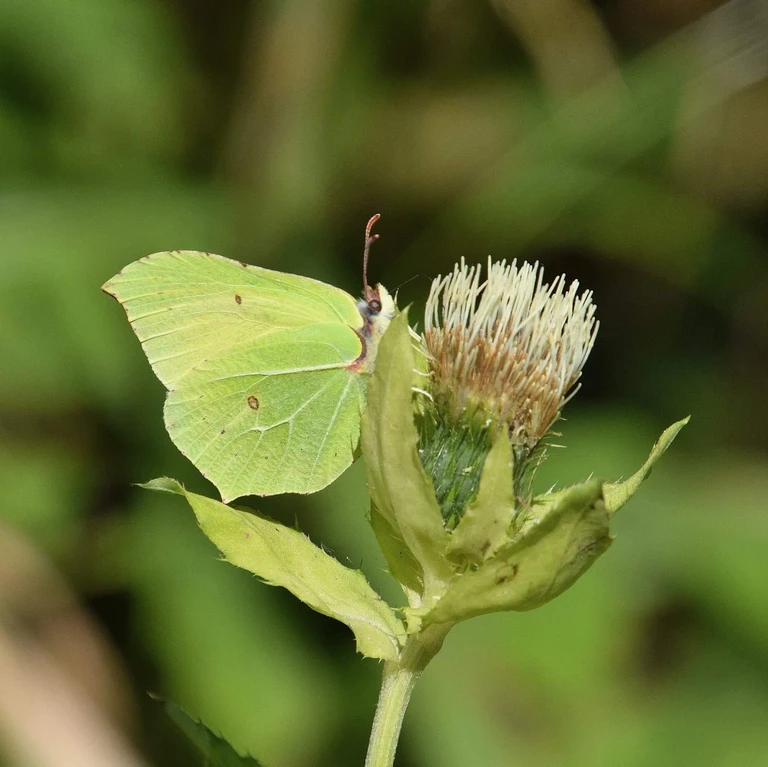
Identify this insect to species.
Gonepteryx rhamni
